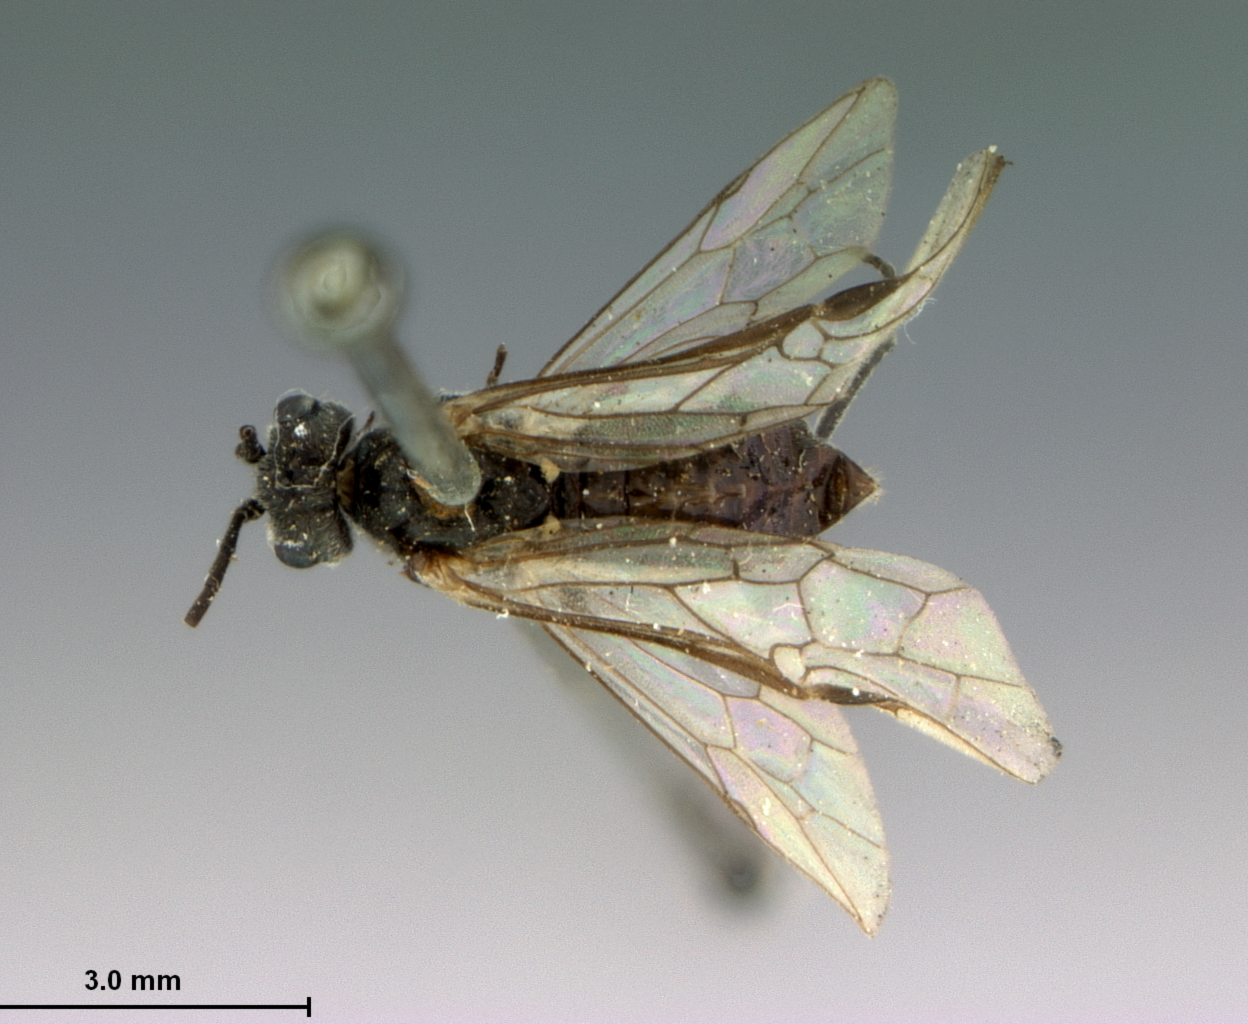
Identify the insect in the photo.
Dolerus elderi
